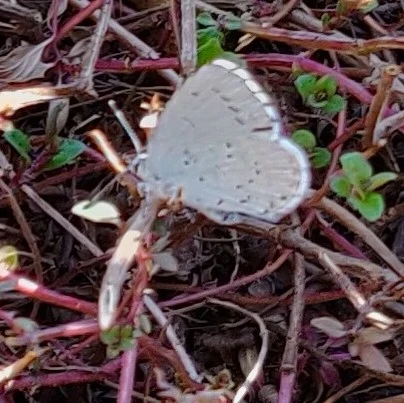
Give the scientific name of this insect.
Celastrina argiolus
